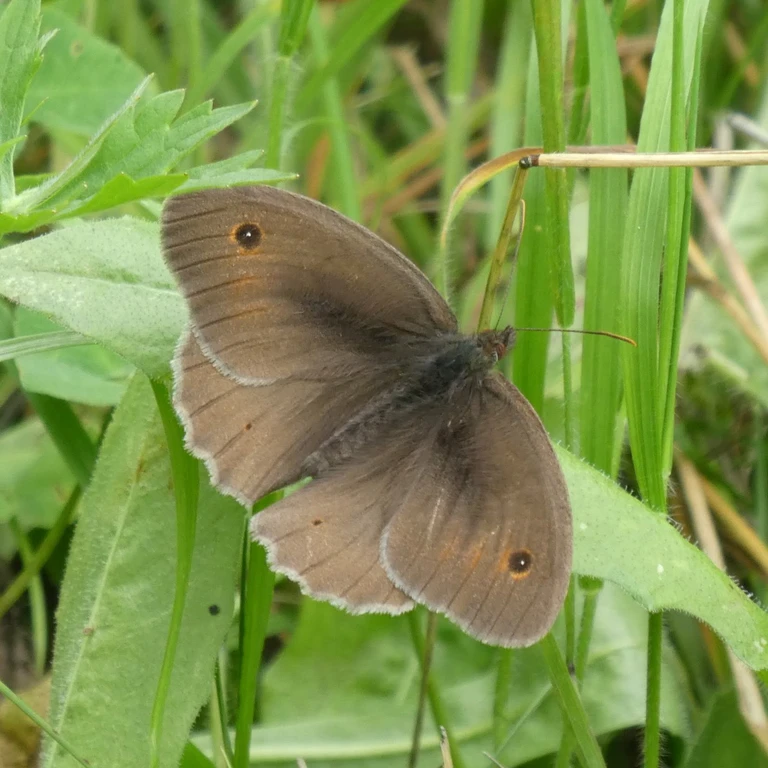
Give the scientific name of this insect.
Maniola jurtina
